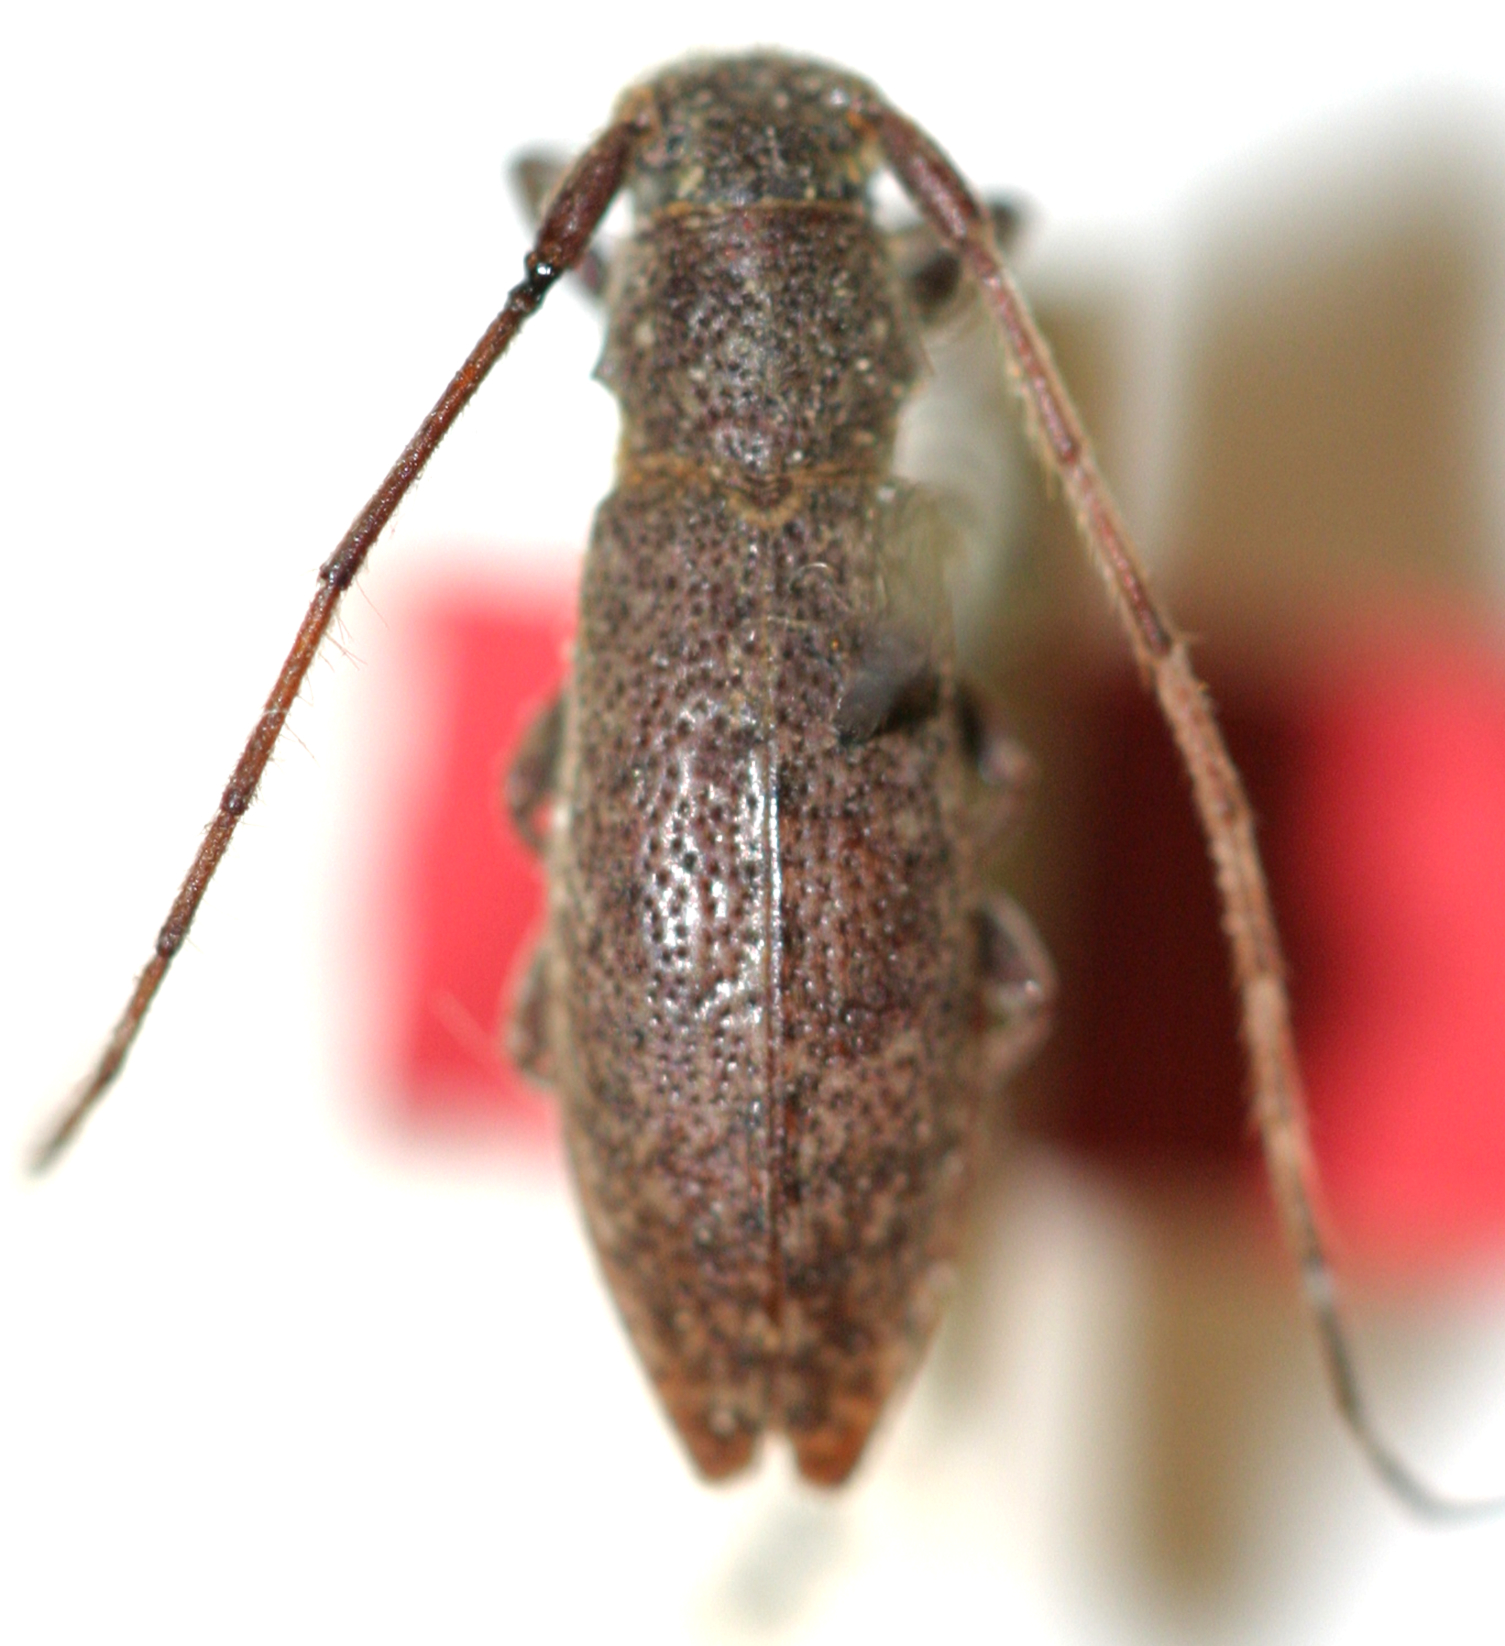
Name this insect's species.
Niphoparmena latifrons (also Mecynome latifrons, Megnome latifrons)
